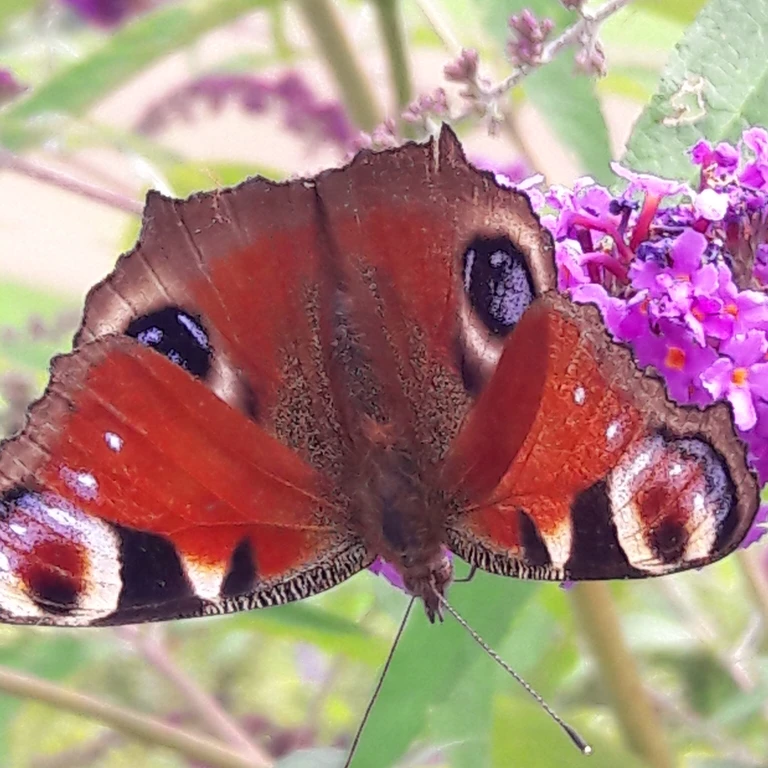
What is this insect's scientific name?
Aglais io
